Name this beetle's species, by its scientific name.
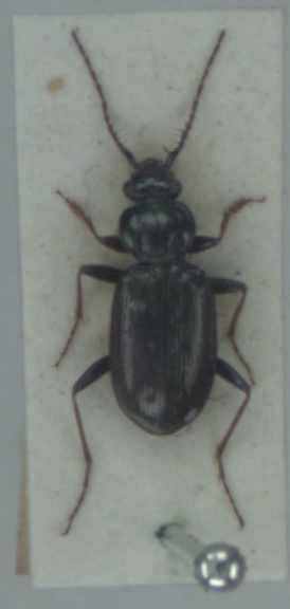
Loricera pilicornis
